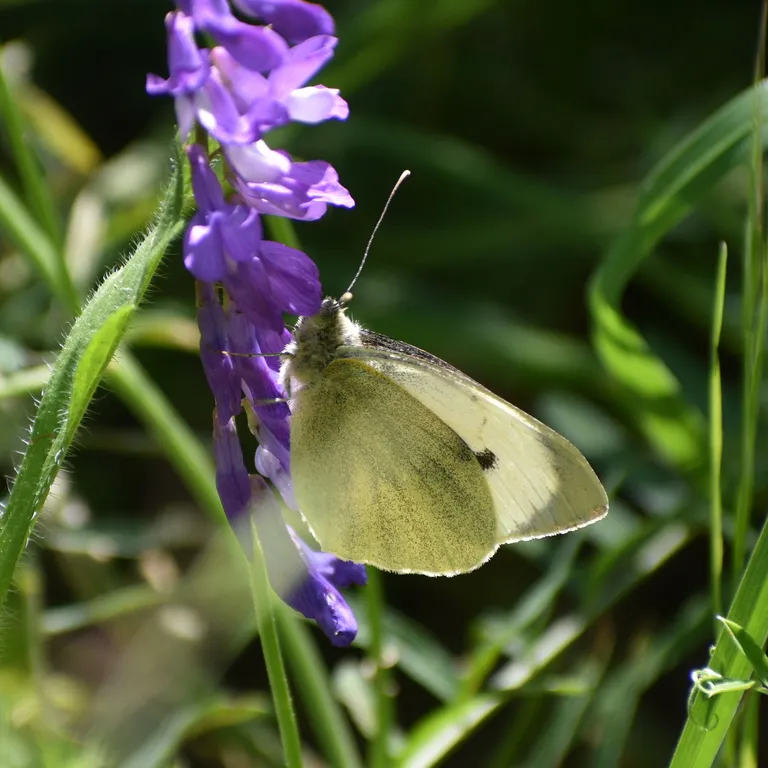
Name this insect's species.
Pieris brassicae
